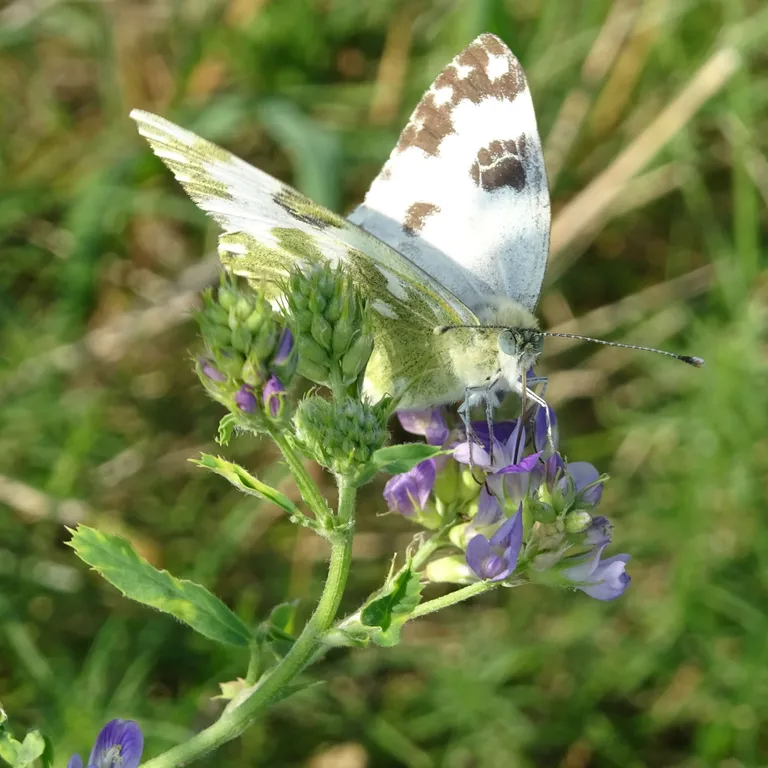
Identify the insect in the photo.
Pontia edusa
